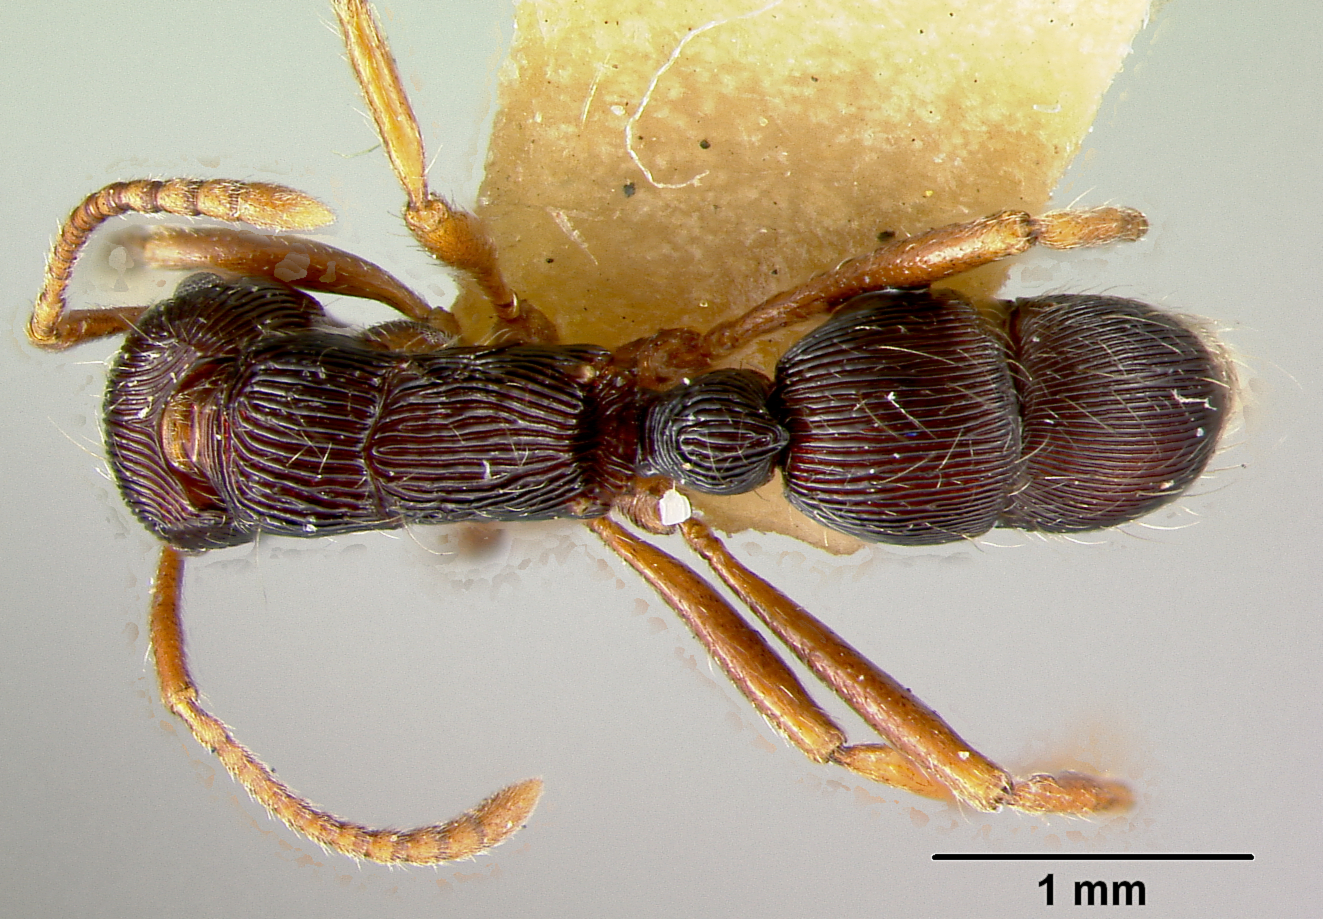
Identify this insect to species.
Holcoponera acuta
